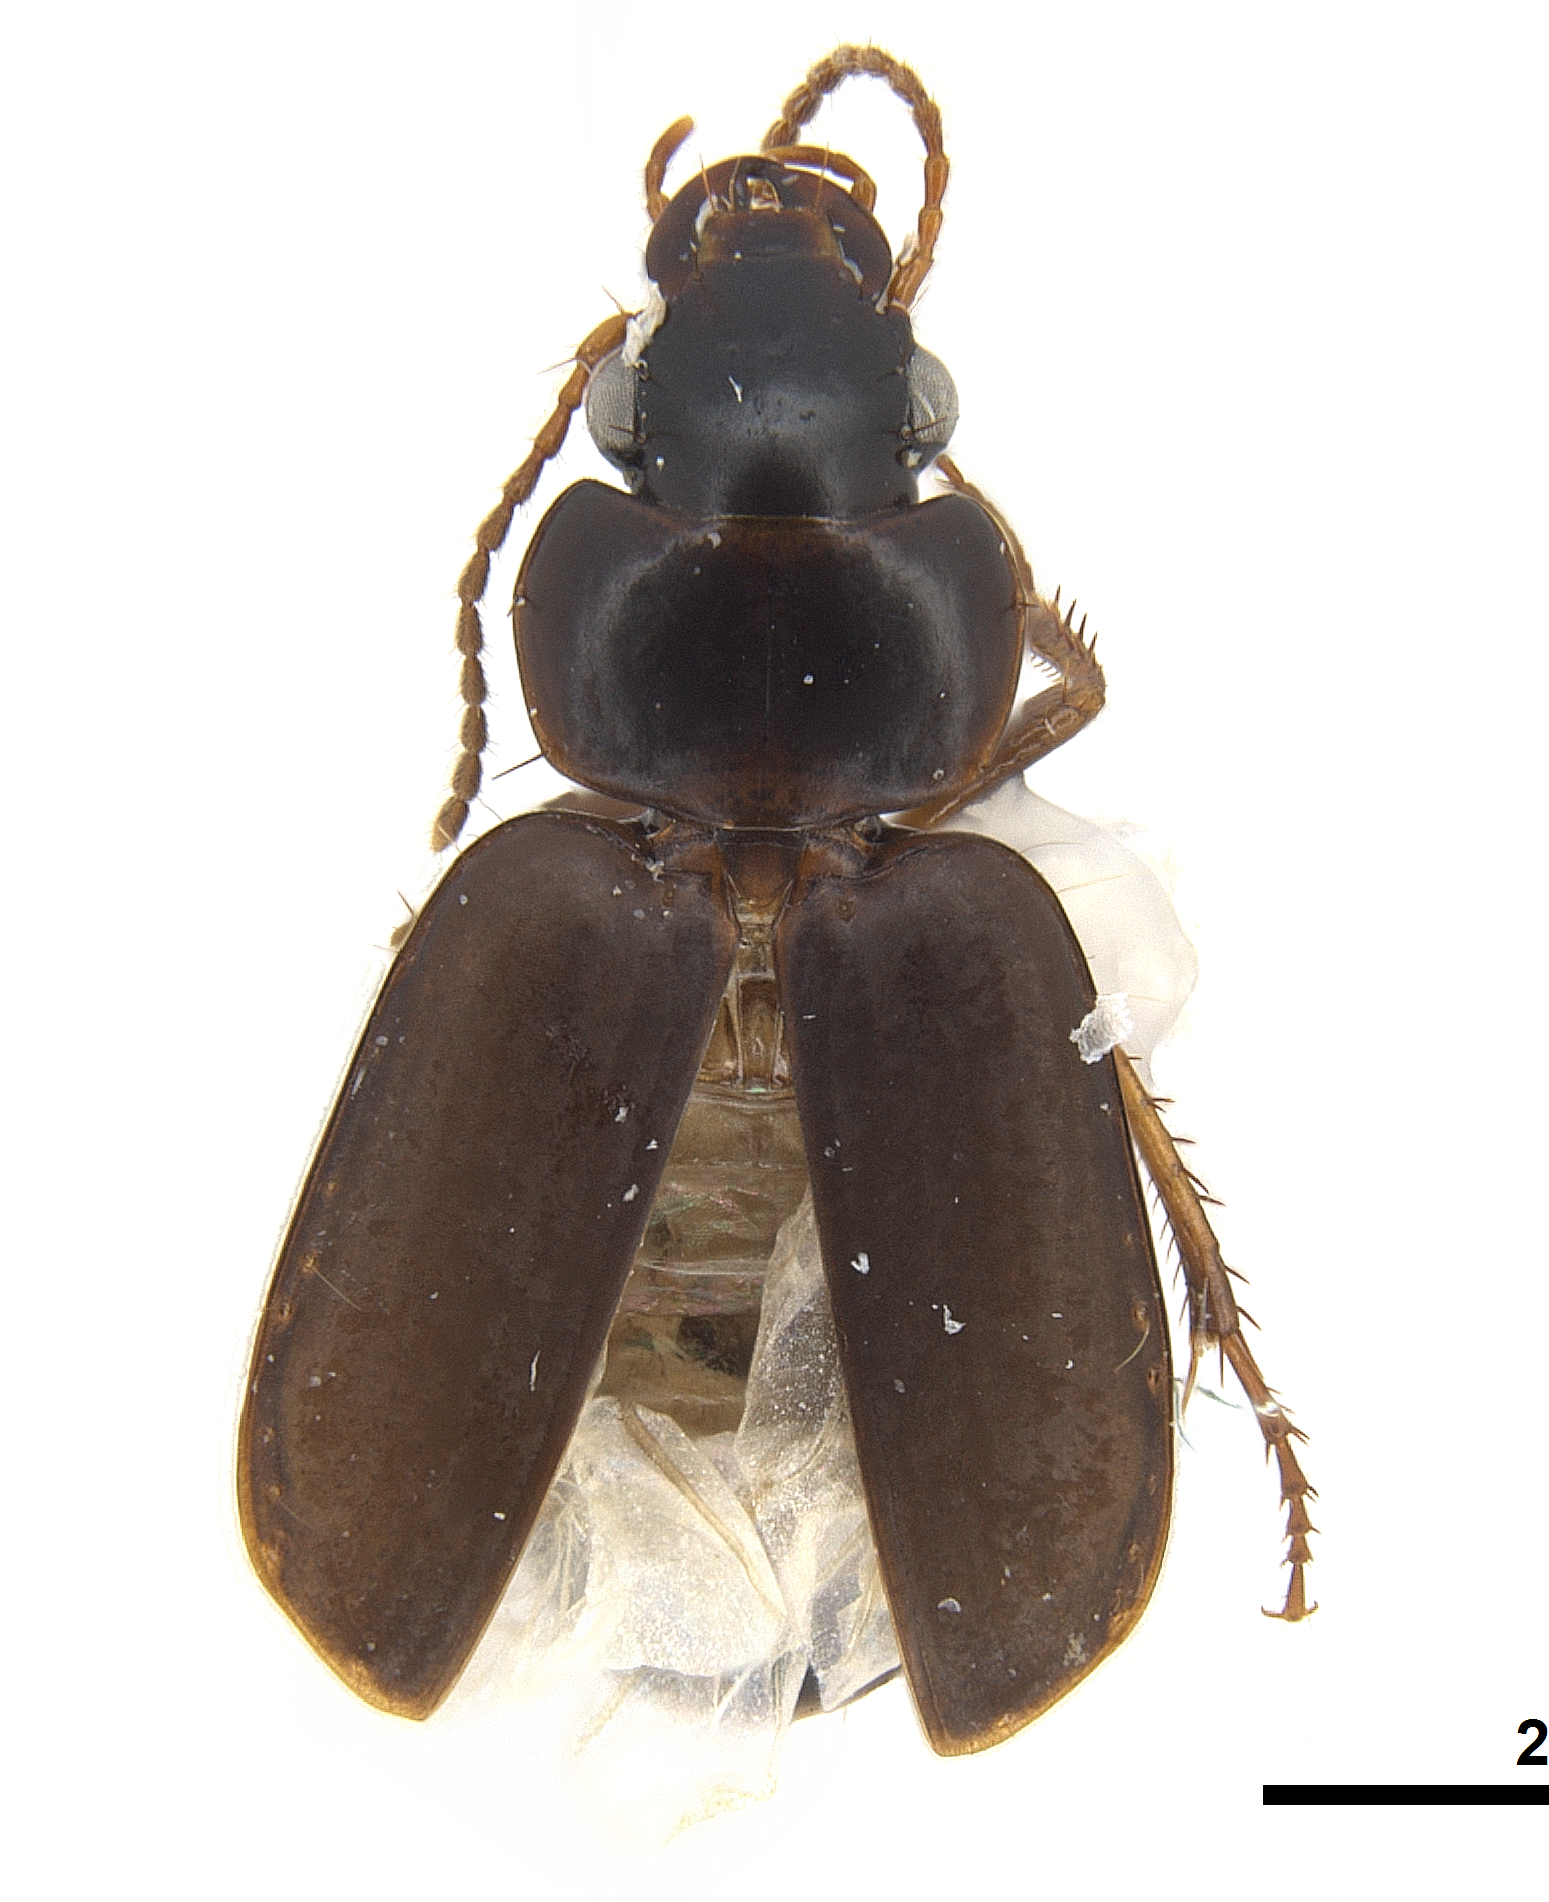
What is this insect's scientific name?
Aephnidius ciliatus
